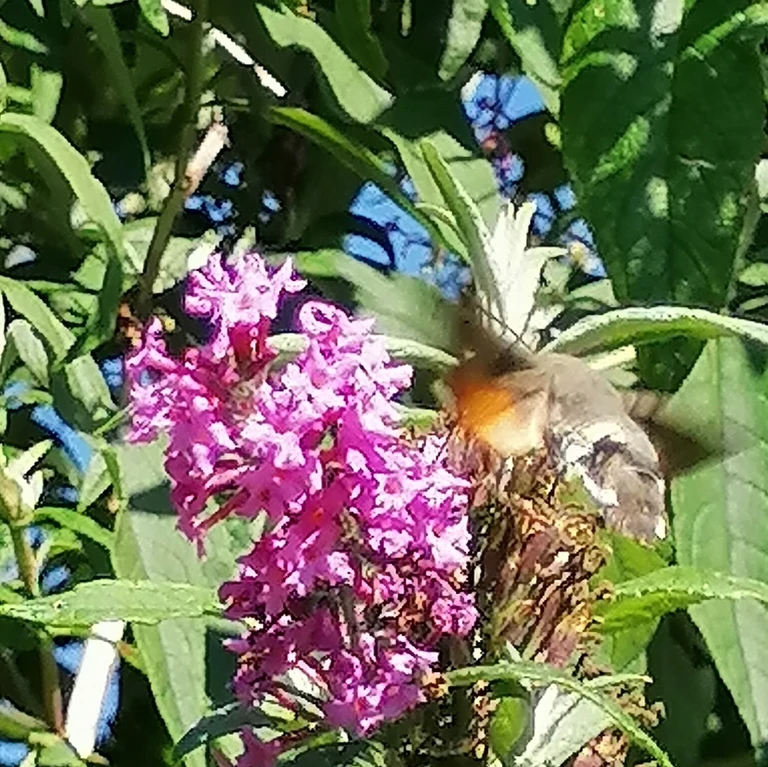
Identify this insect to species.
Macroglossum stellatarum
